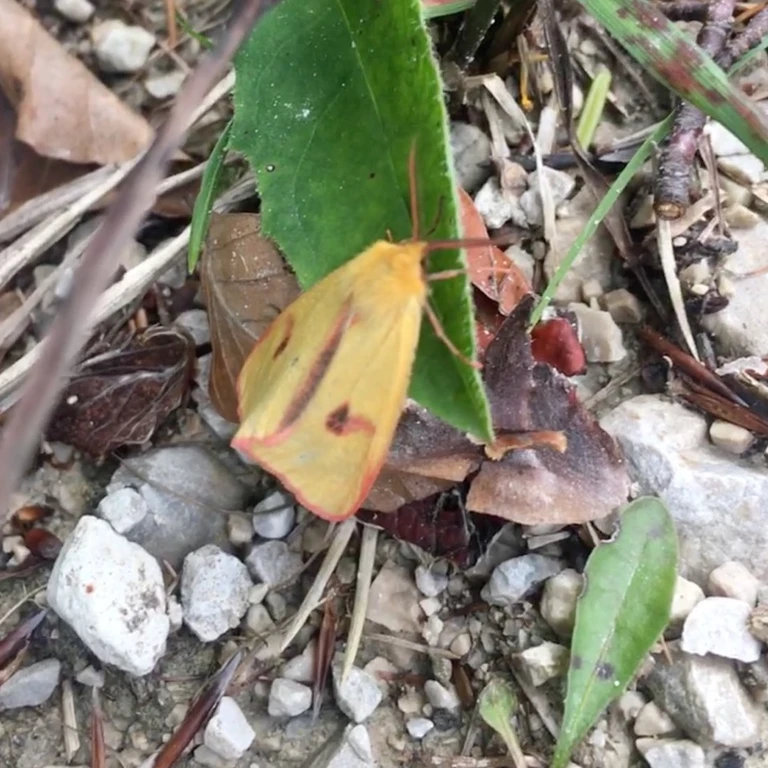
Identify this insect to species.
Diacrisia sannio
